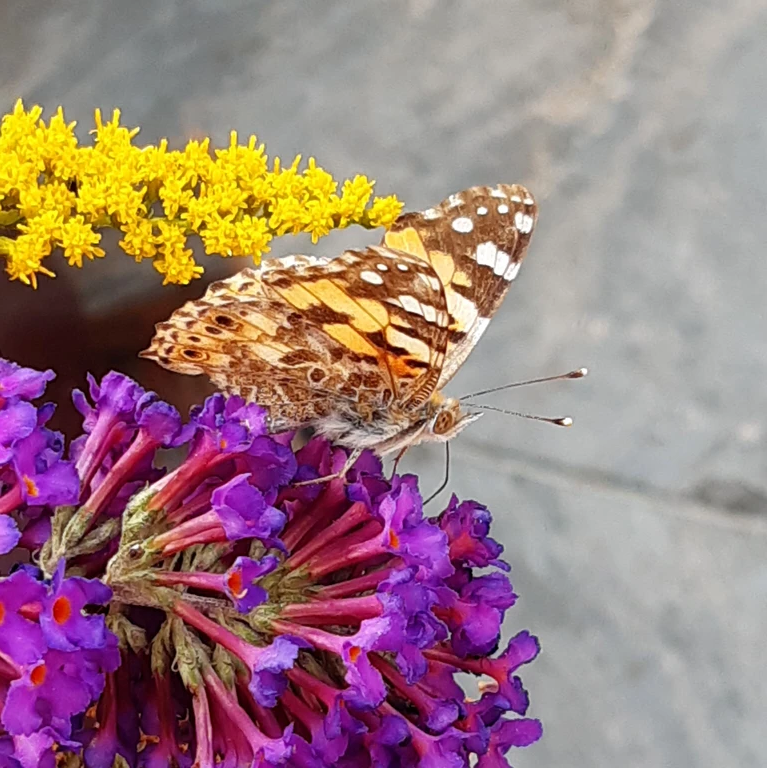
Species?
Vanessa cardui
